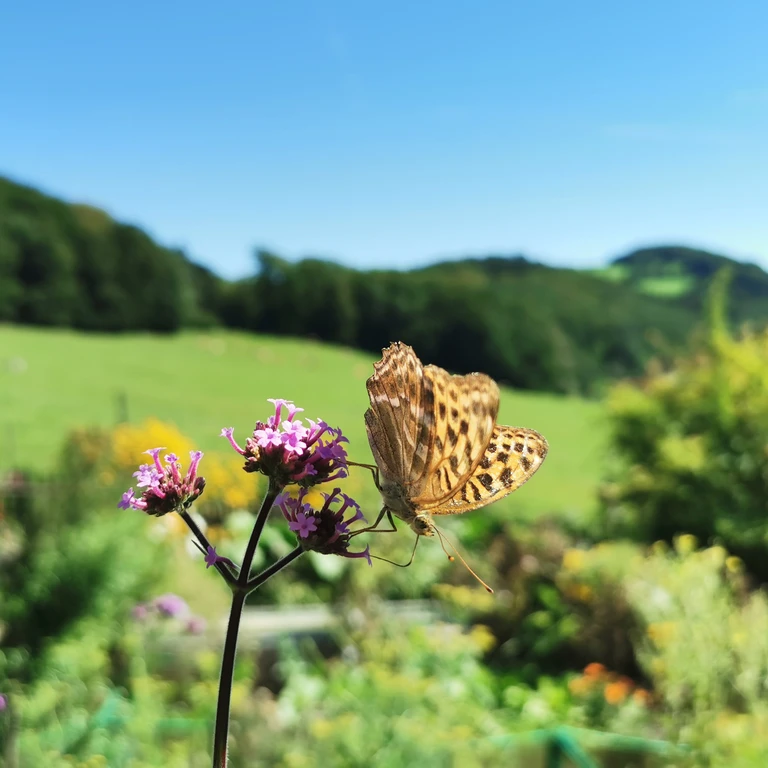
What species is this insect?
Argynnis paphia
